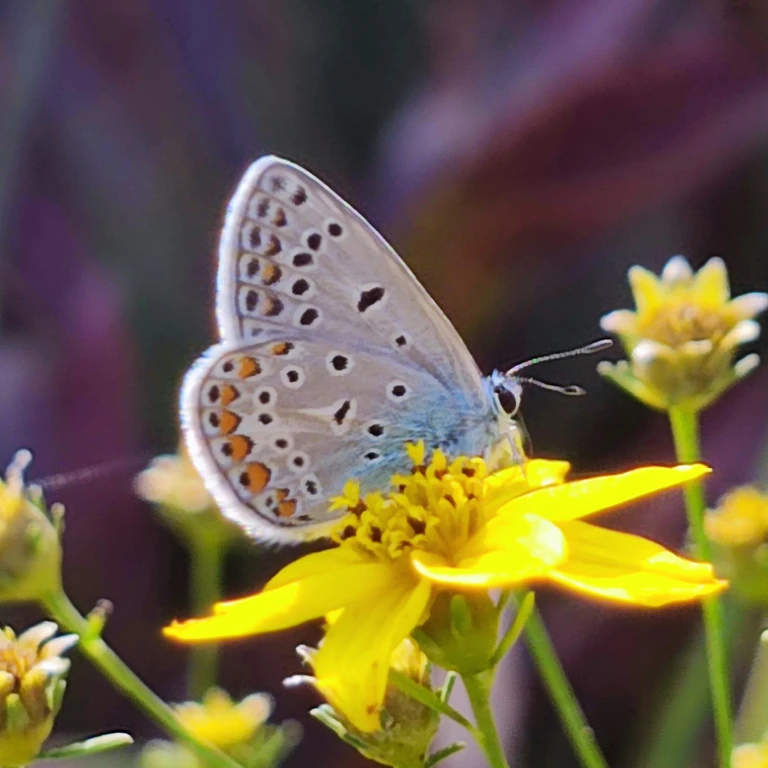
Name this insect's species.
Polyommatus icarus
